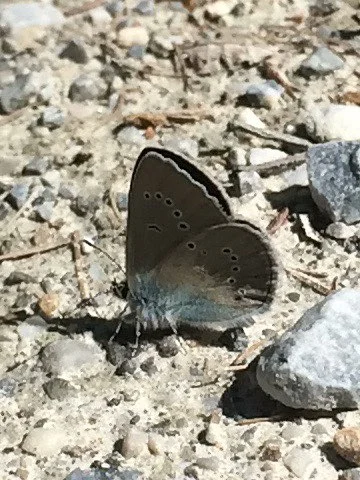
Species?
Cyaniris semiargus
